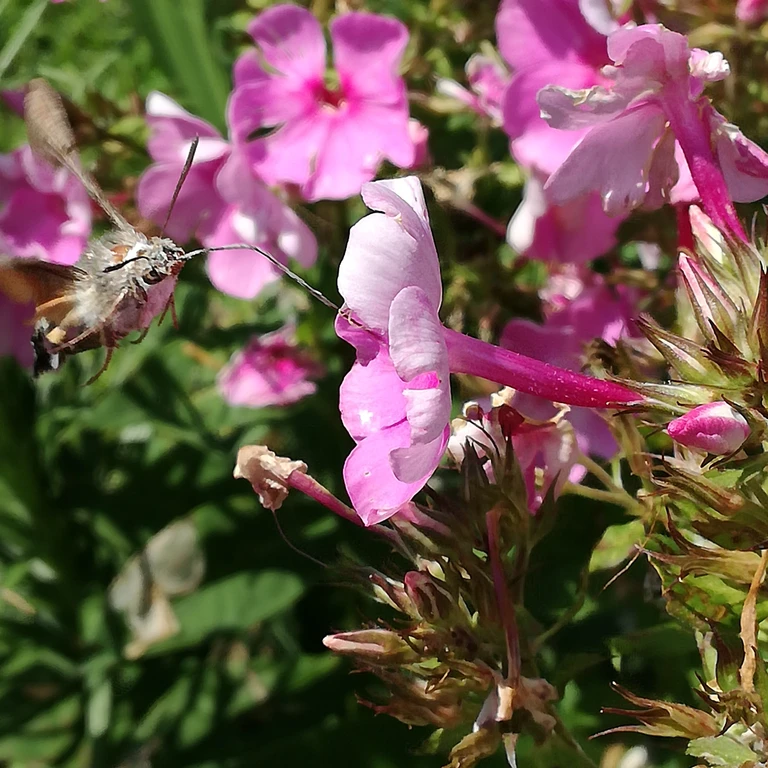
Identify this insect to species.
Macroglossum stellatarum
